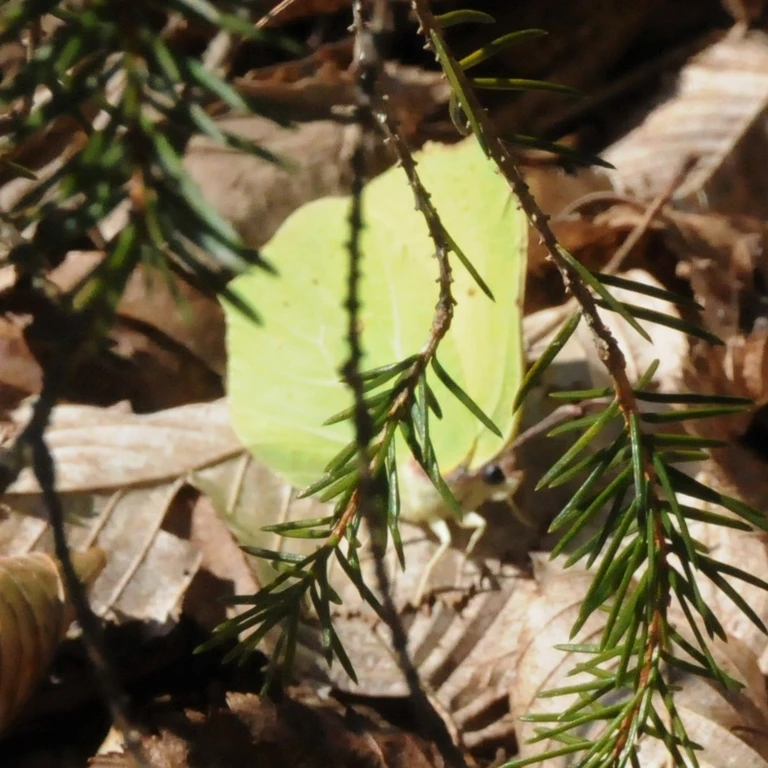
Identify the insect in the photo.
Gonepteryx rhamni
